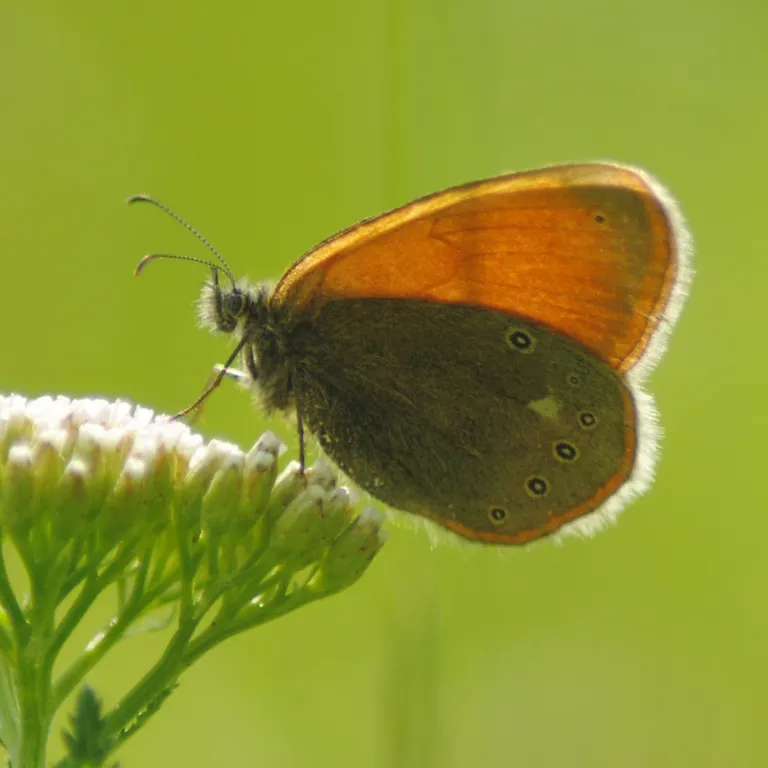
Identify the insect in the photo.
Coenonympha glycerion (also Coenonympha iphis)
